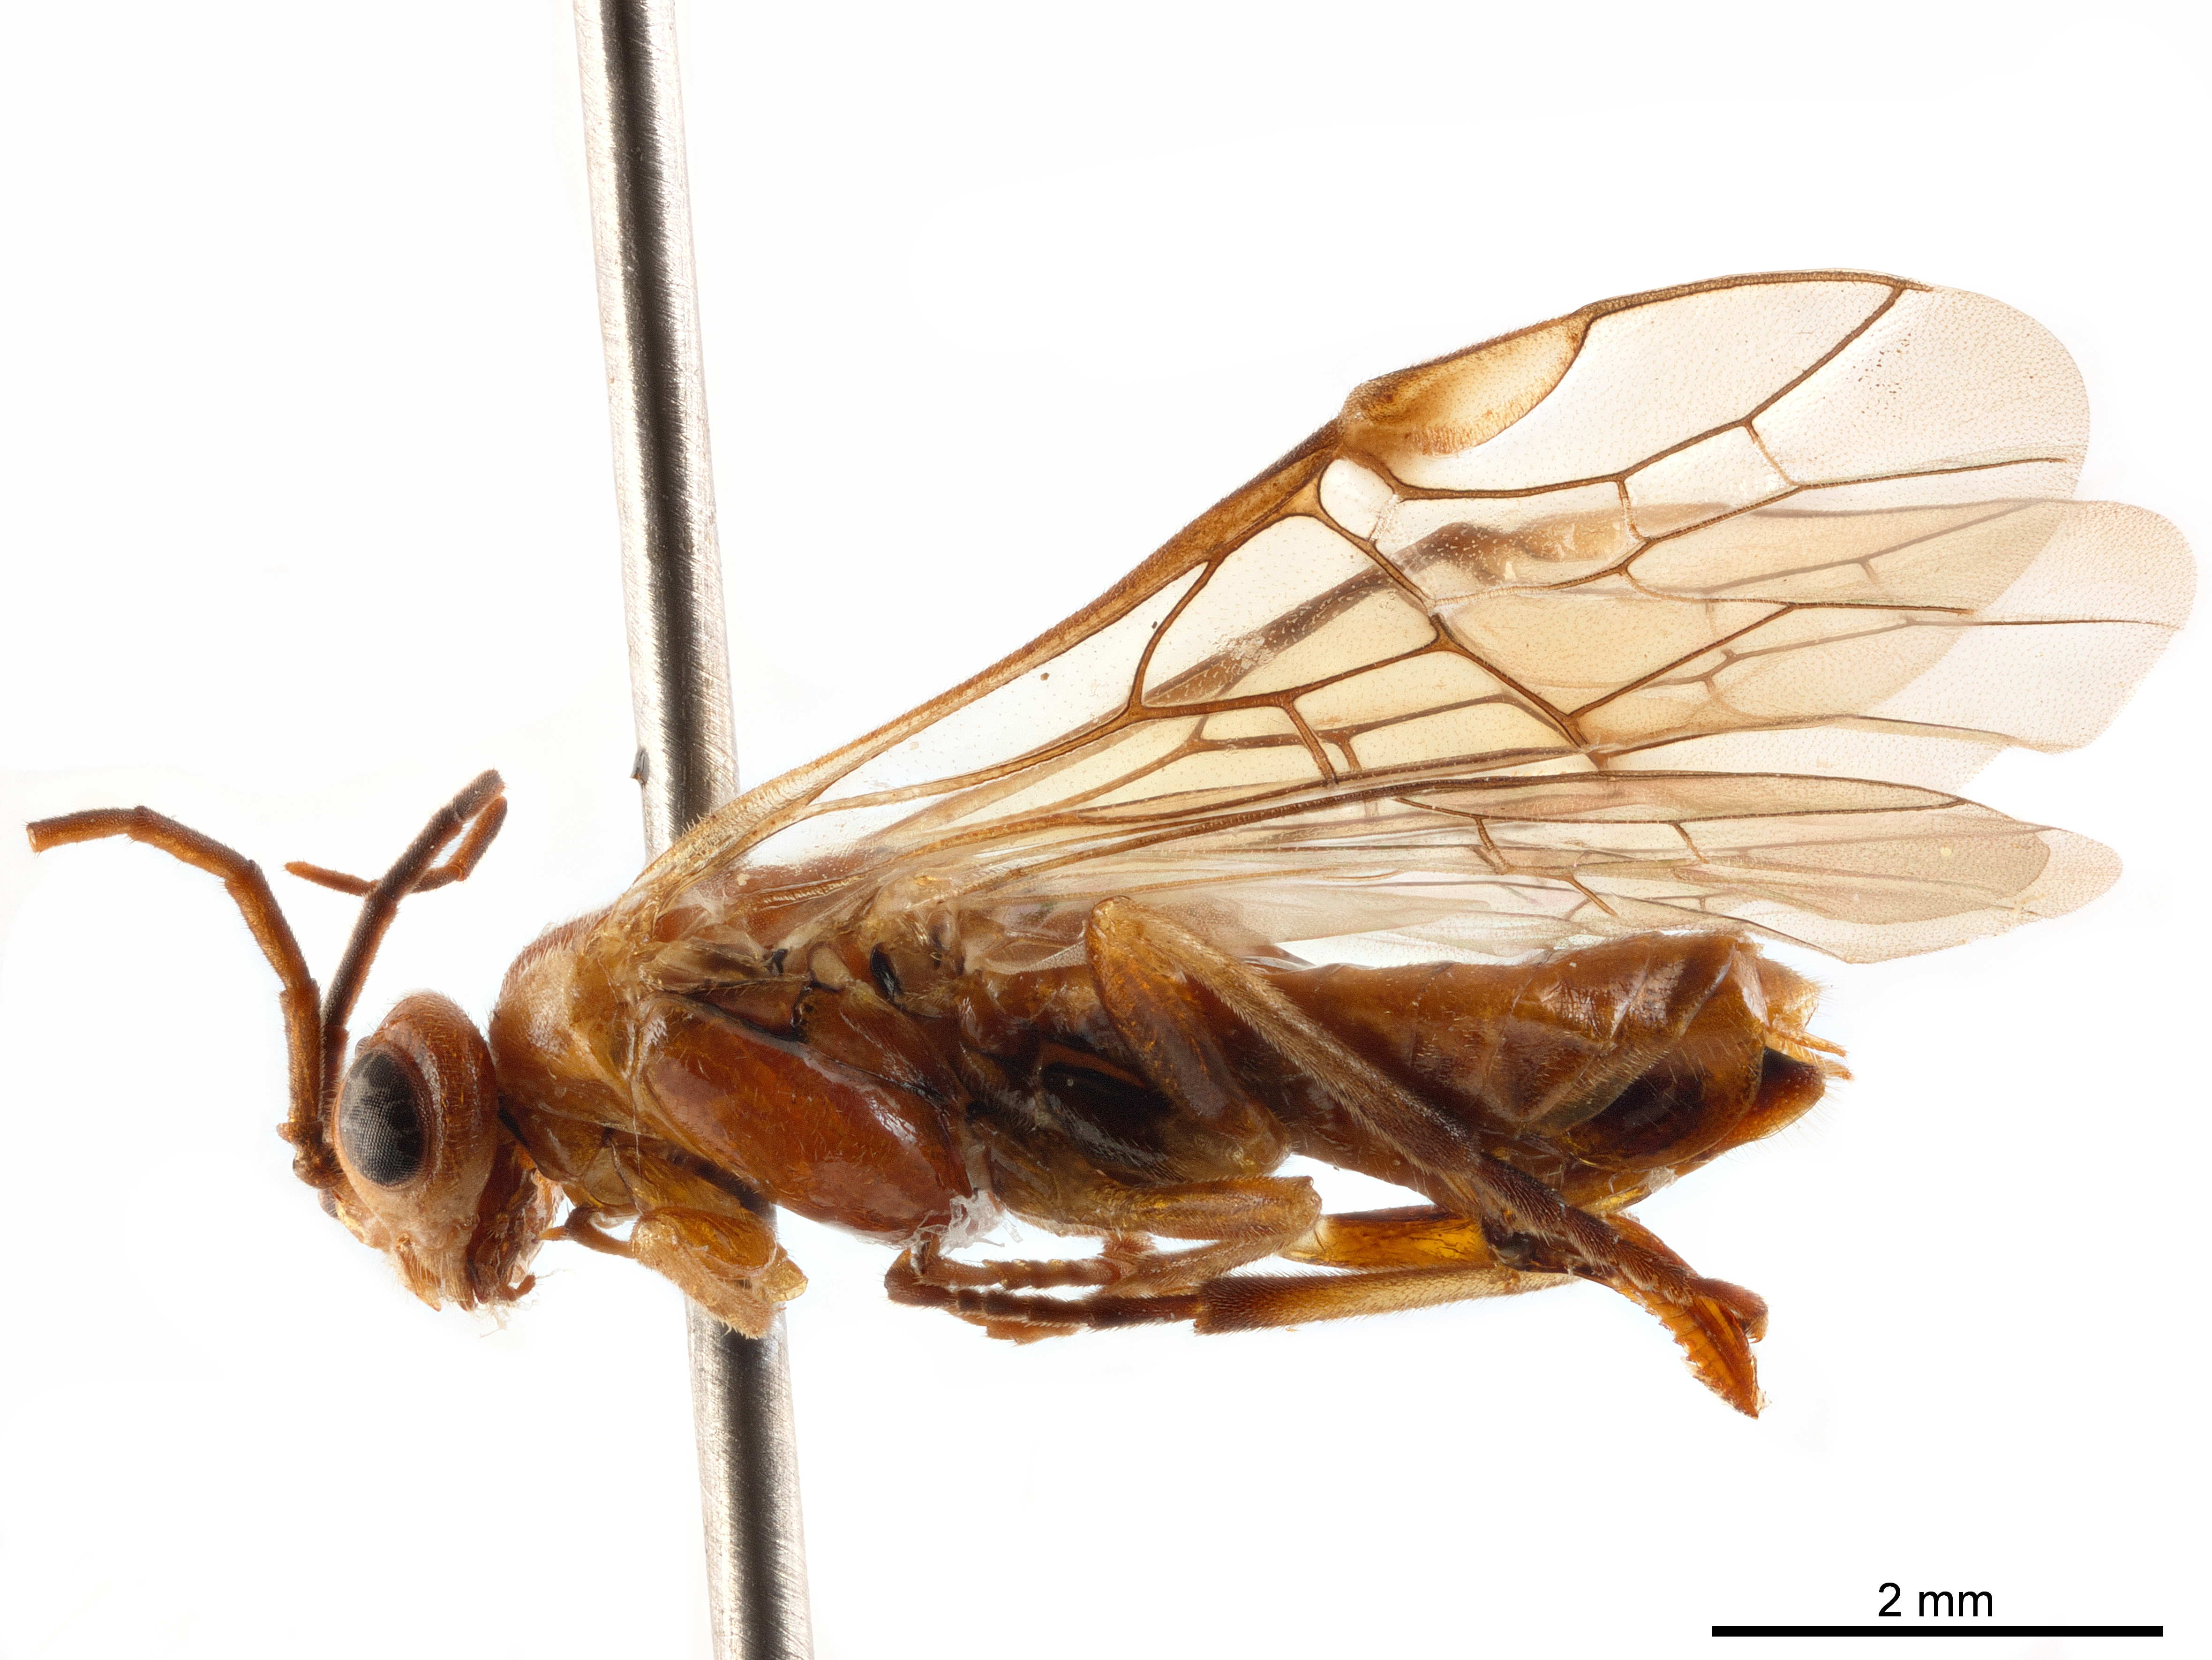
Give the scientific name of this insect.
Fallocampus americanus
